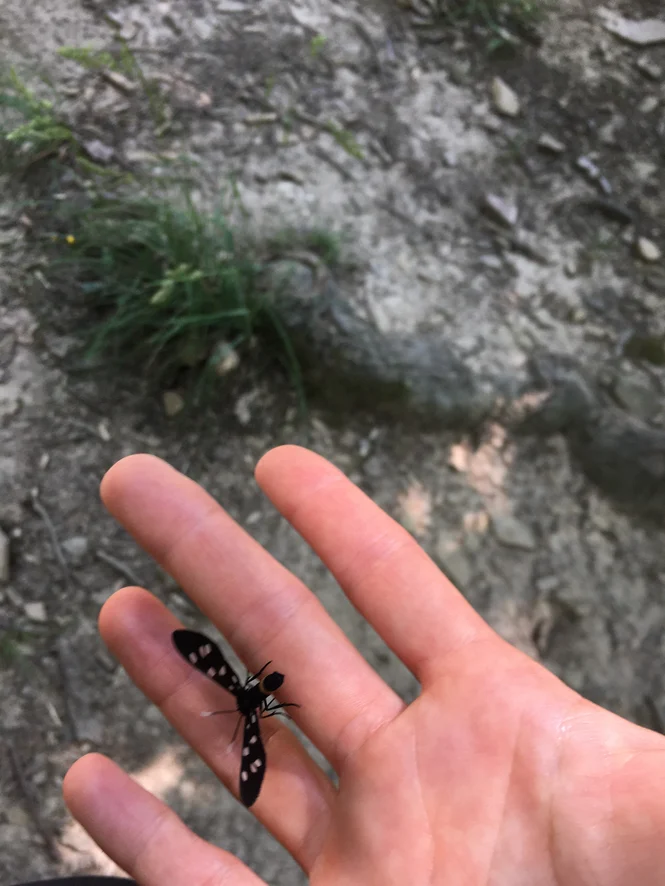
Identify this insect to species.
Amata phegea
